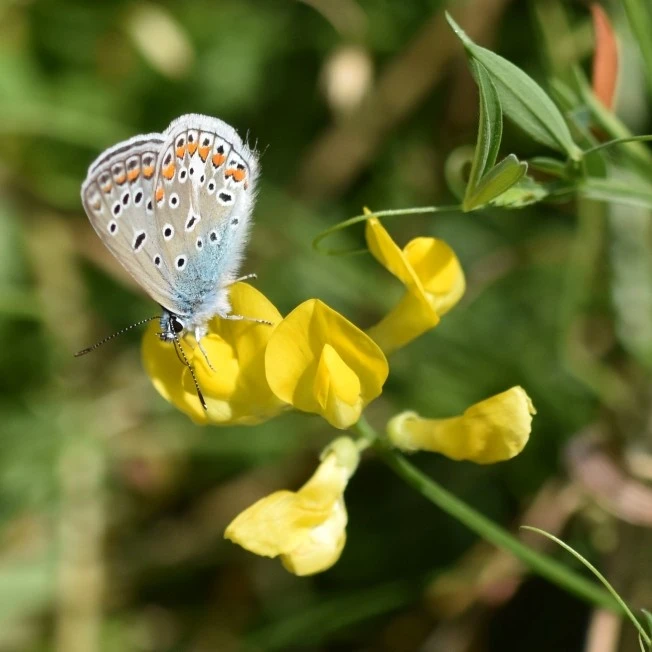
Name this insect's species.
Polyommatus icarus
